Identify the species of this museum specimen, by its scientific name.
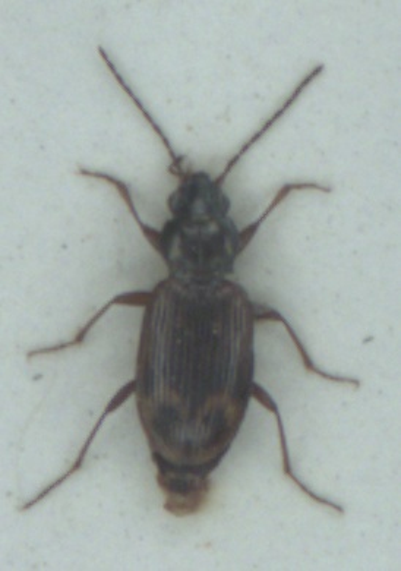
Bembidion dentellum
